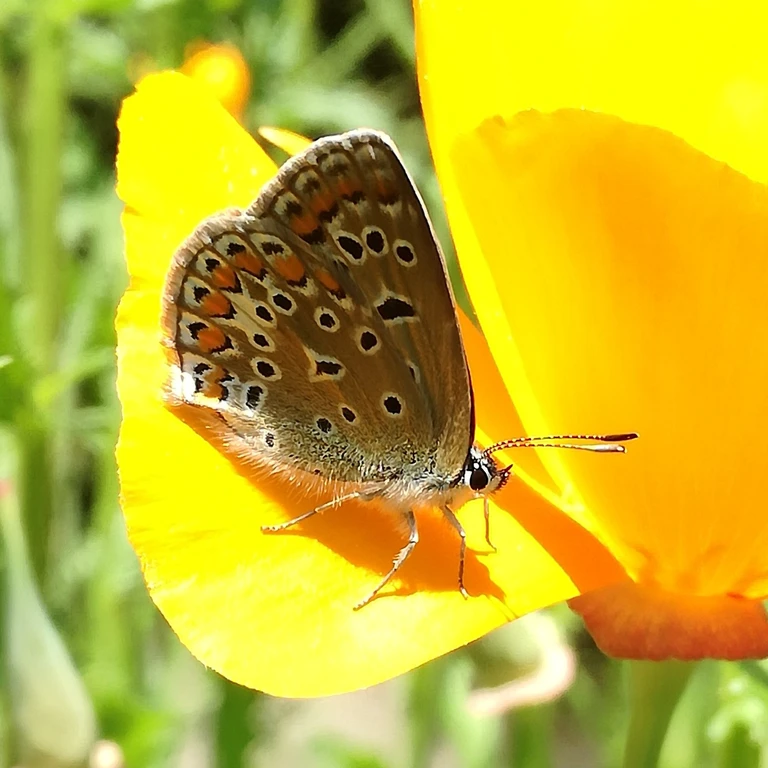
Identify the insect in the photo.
Polyommatus icarus
